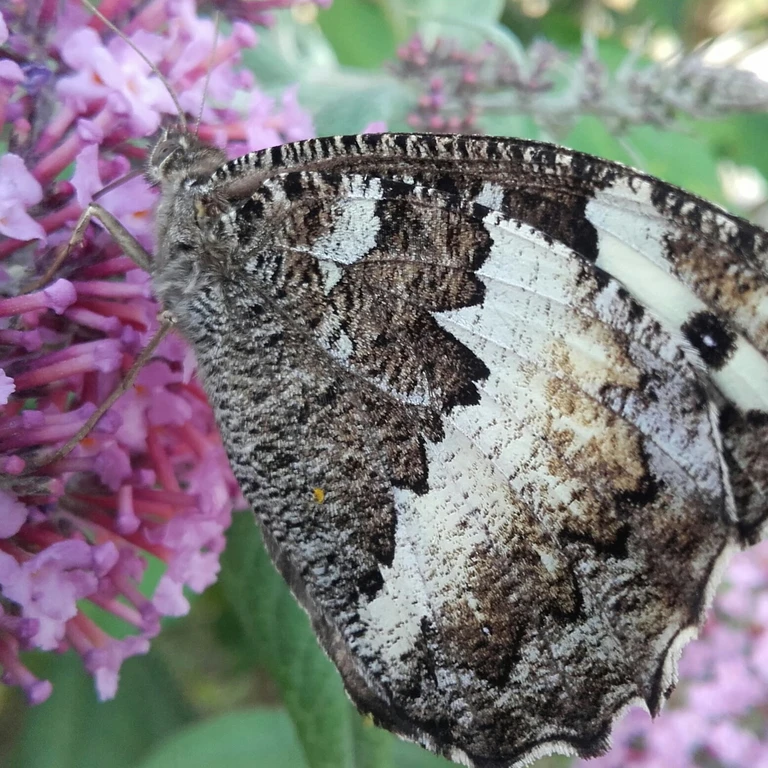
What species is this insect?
Brintesia circe
